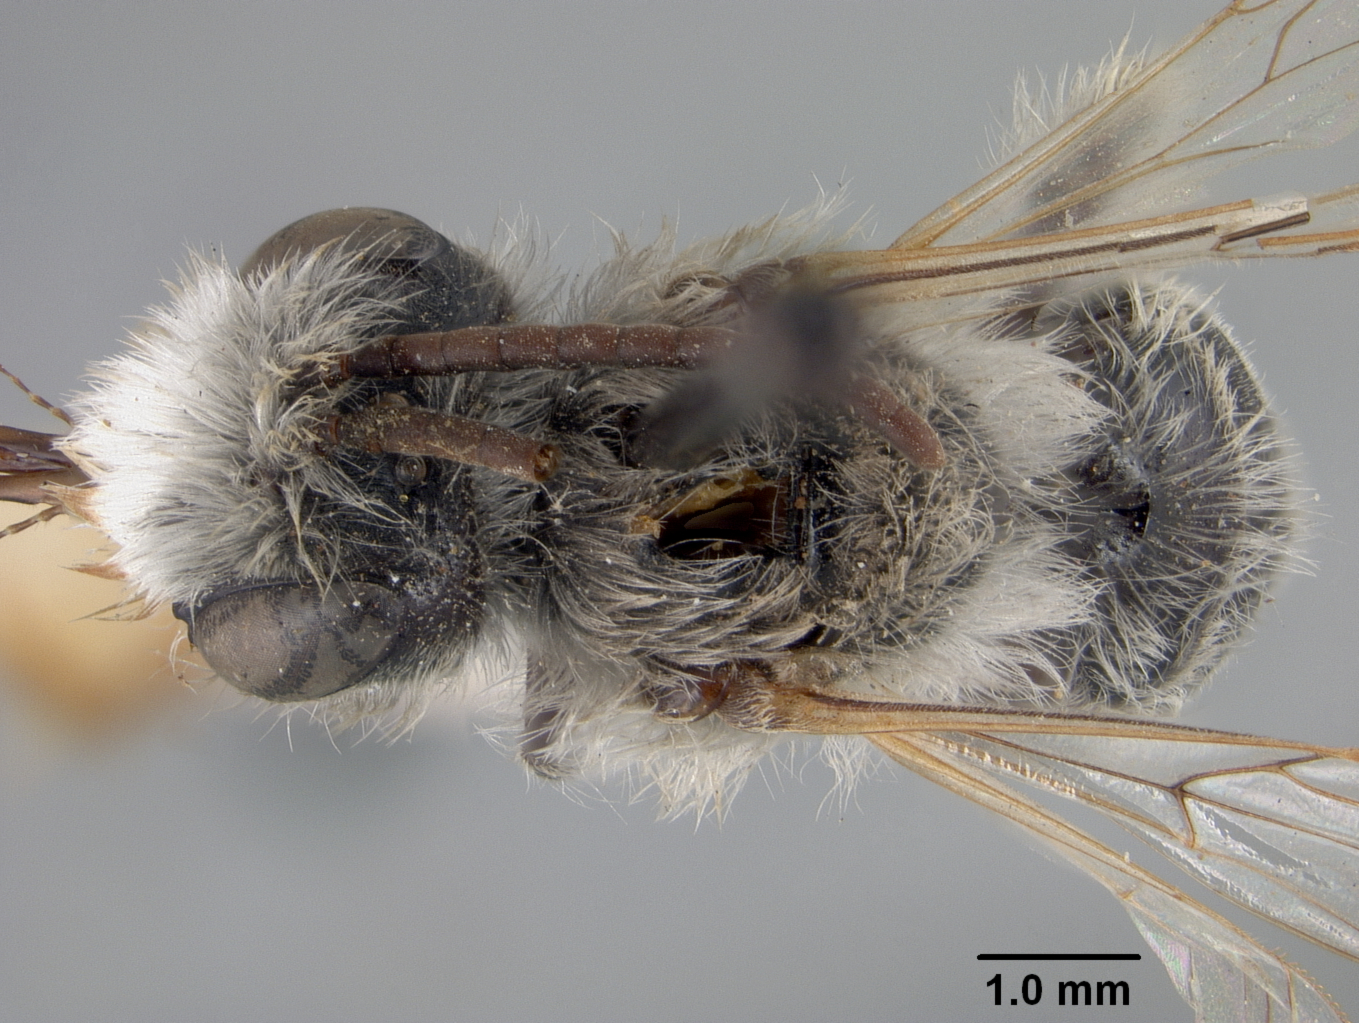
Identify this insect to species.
Andrena electrica
